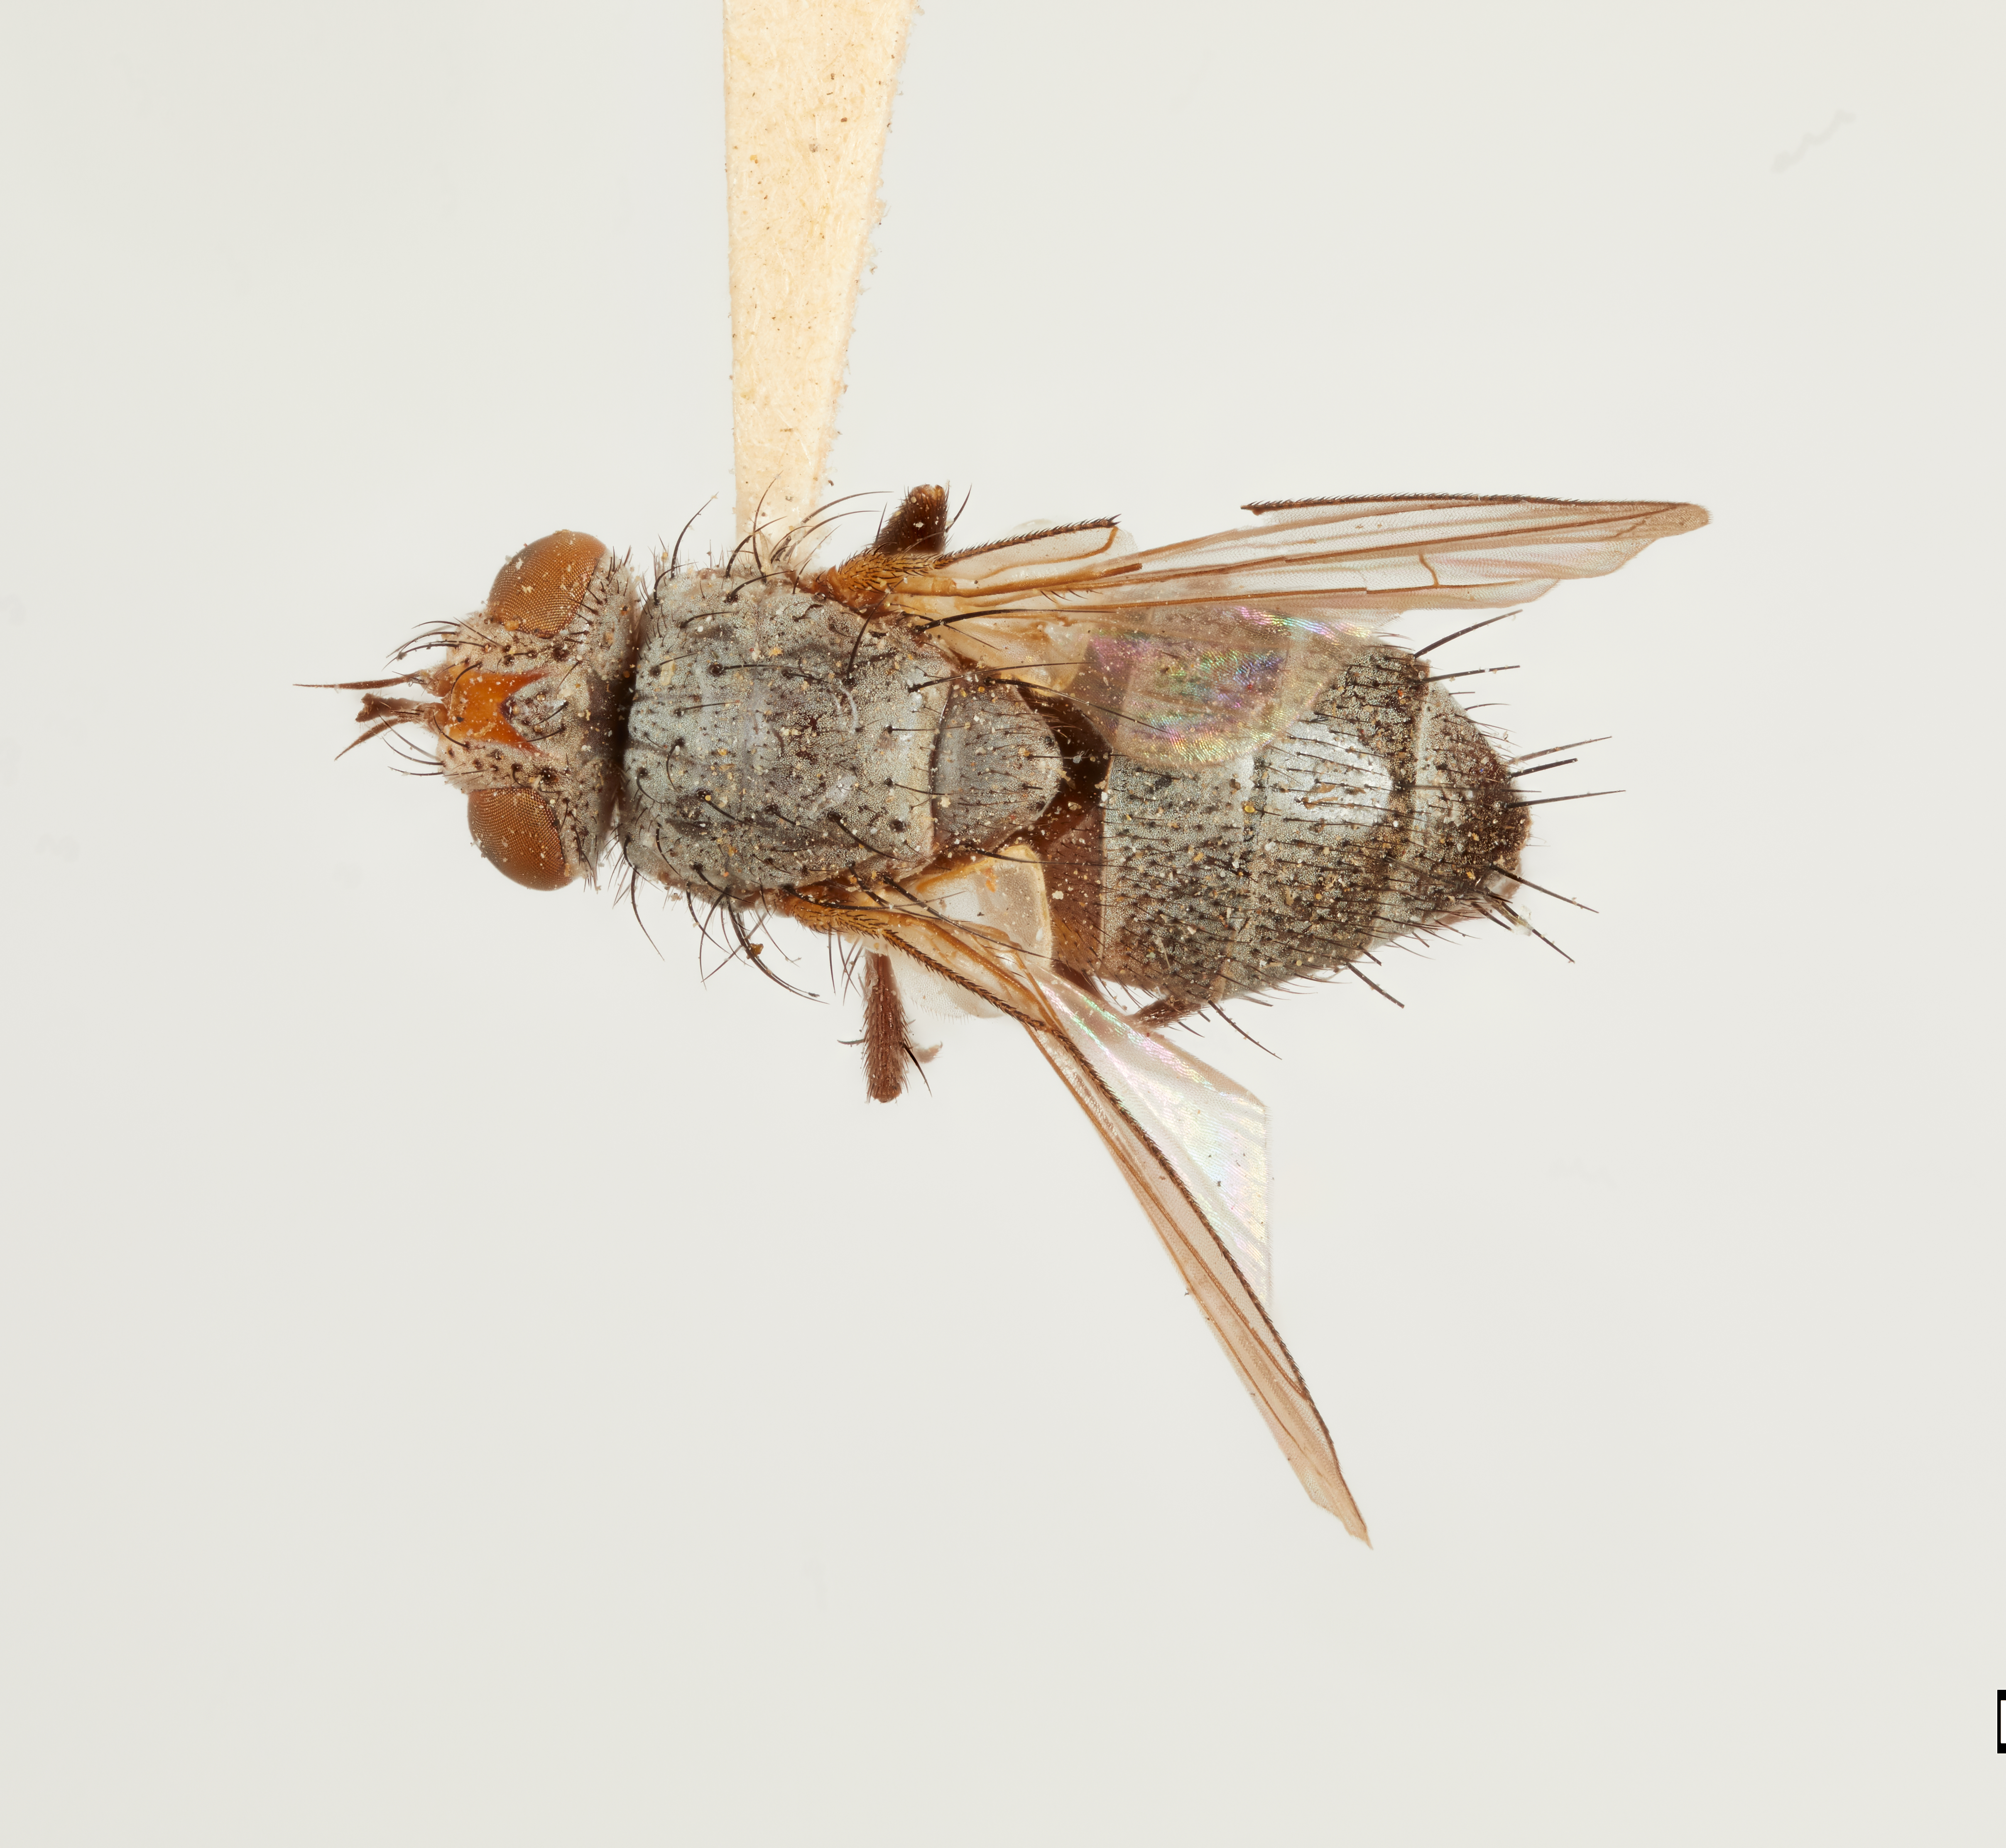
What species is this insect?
Siphophyto opacus
